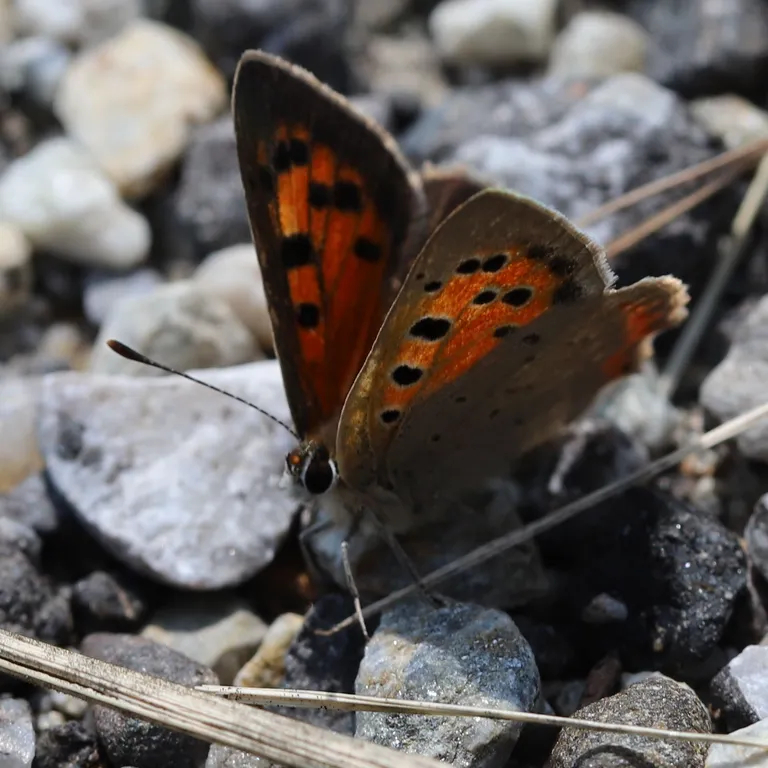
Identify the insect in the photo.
Lycaena phlaeas
